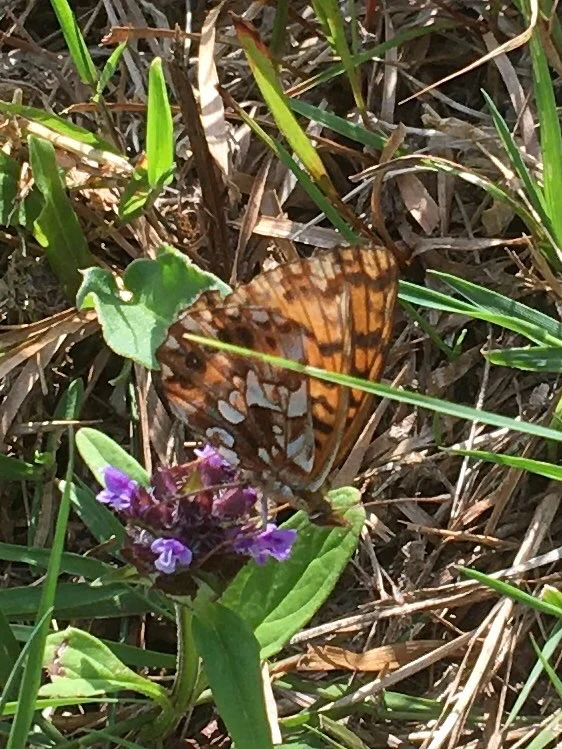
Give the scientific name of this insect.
Boloria dia
